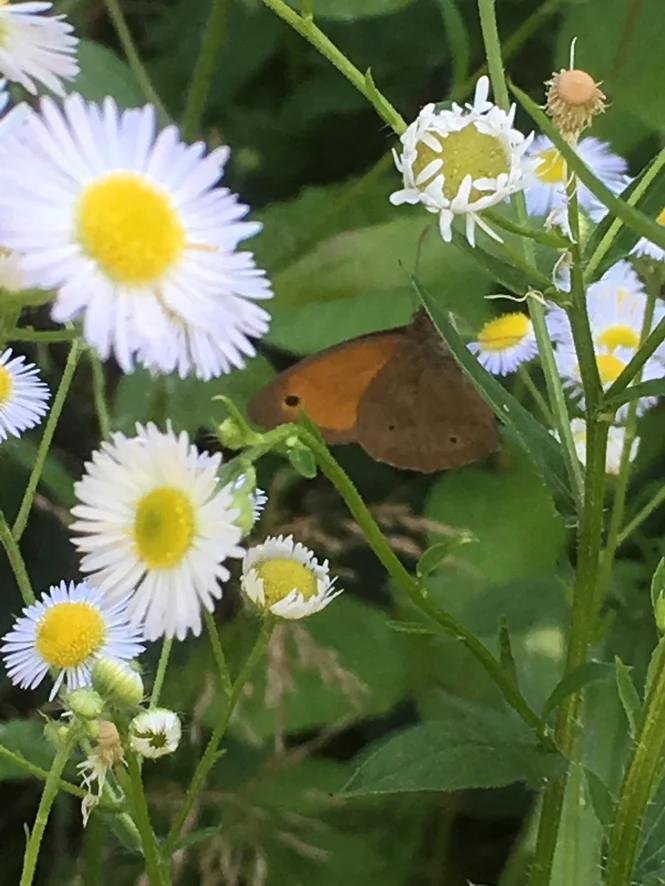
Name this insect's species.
Maniola jurtina
